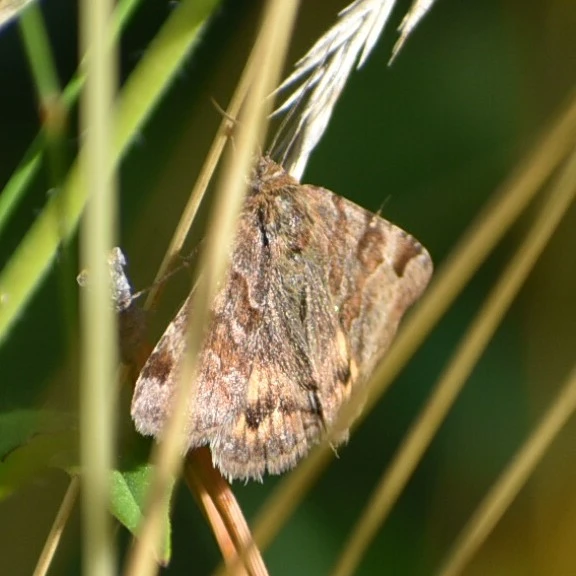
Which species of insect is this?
Euclidia glyphica
